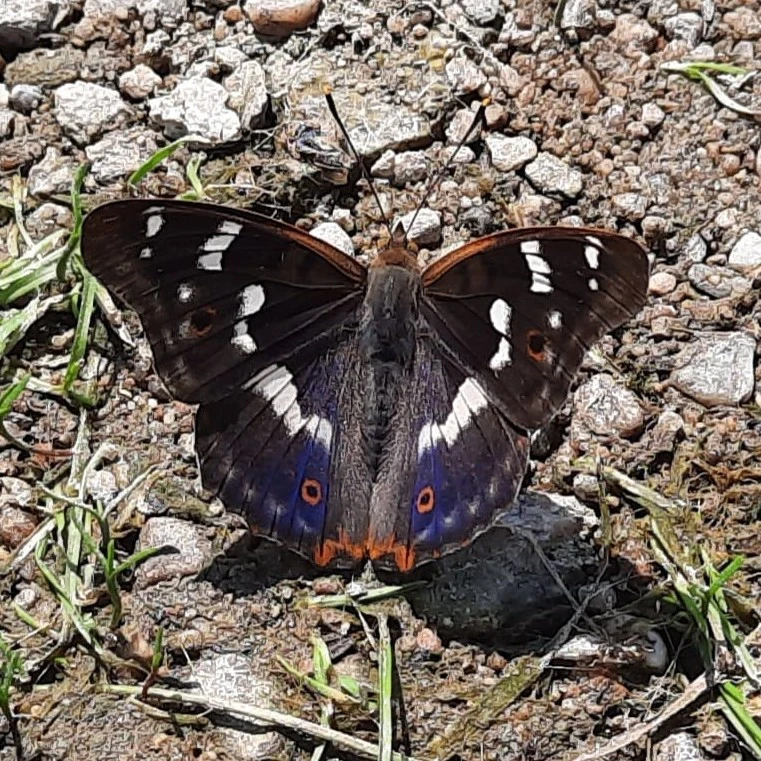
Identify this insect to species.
Apatura ilia
